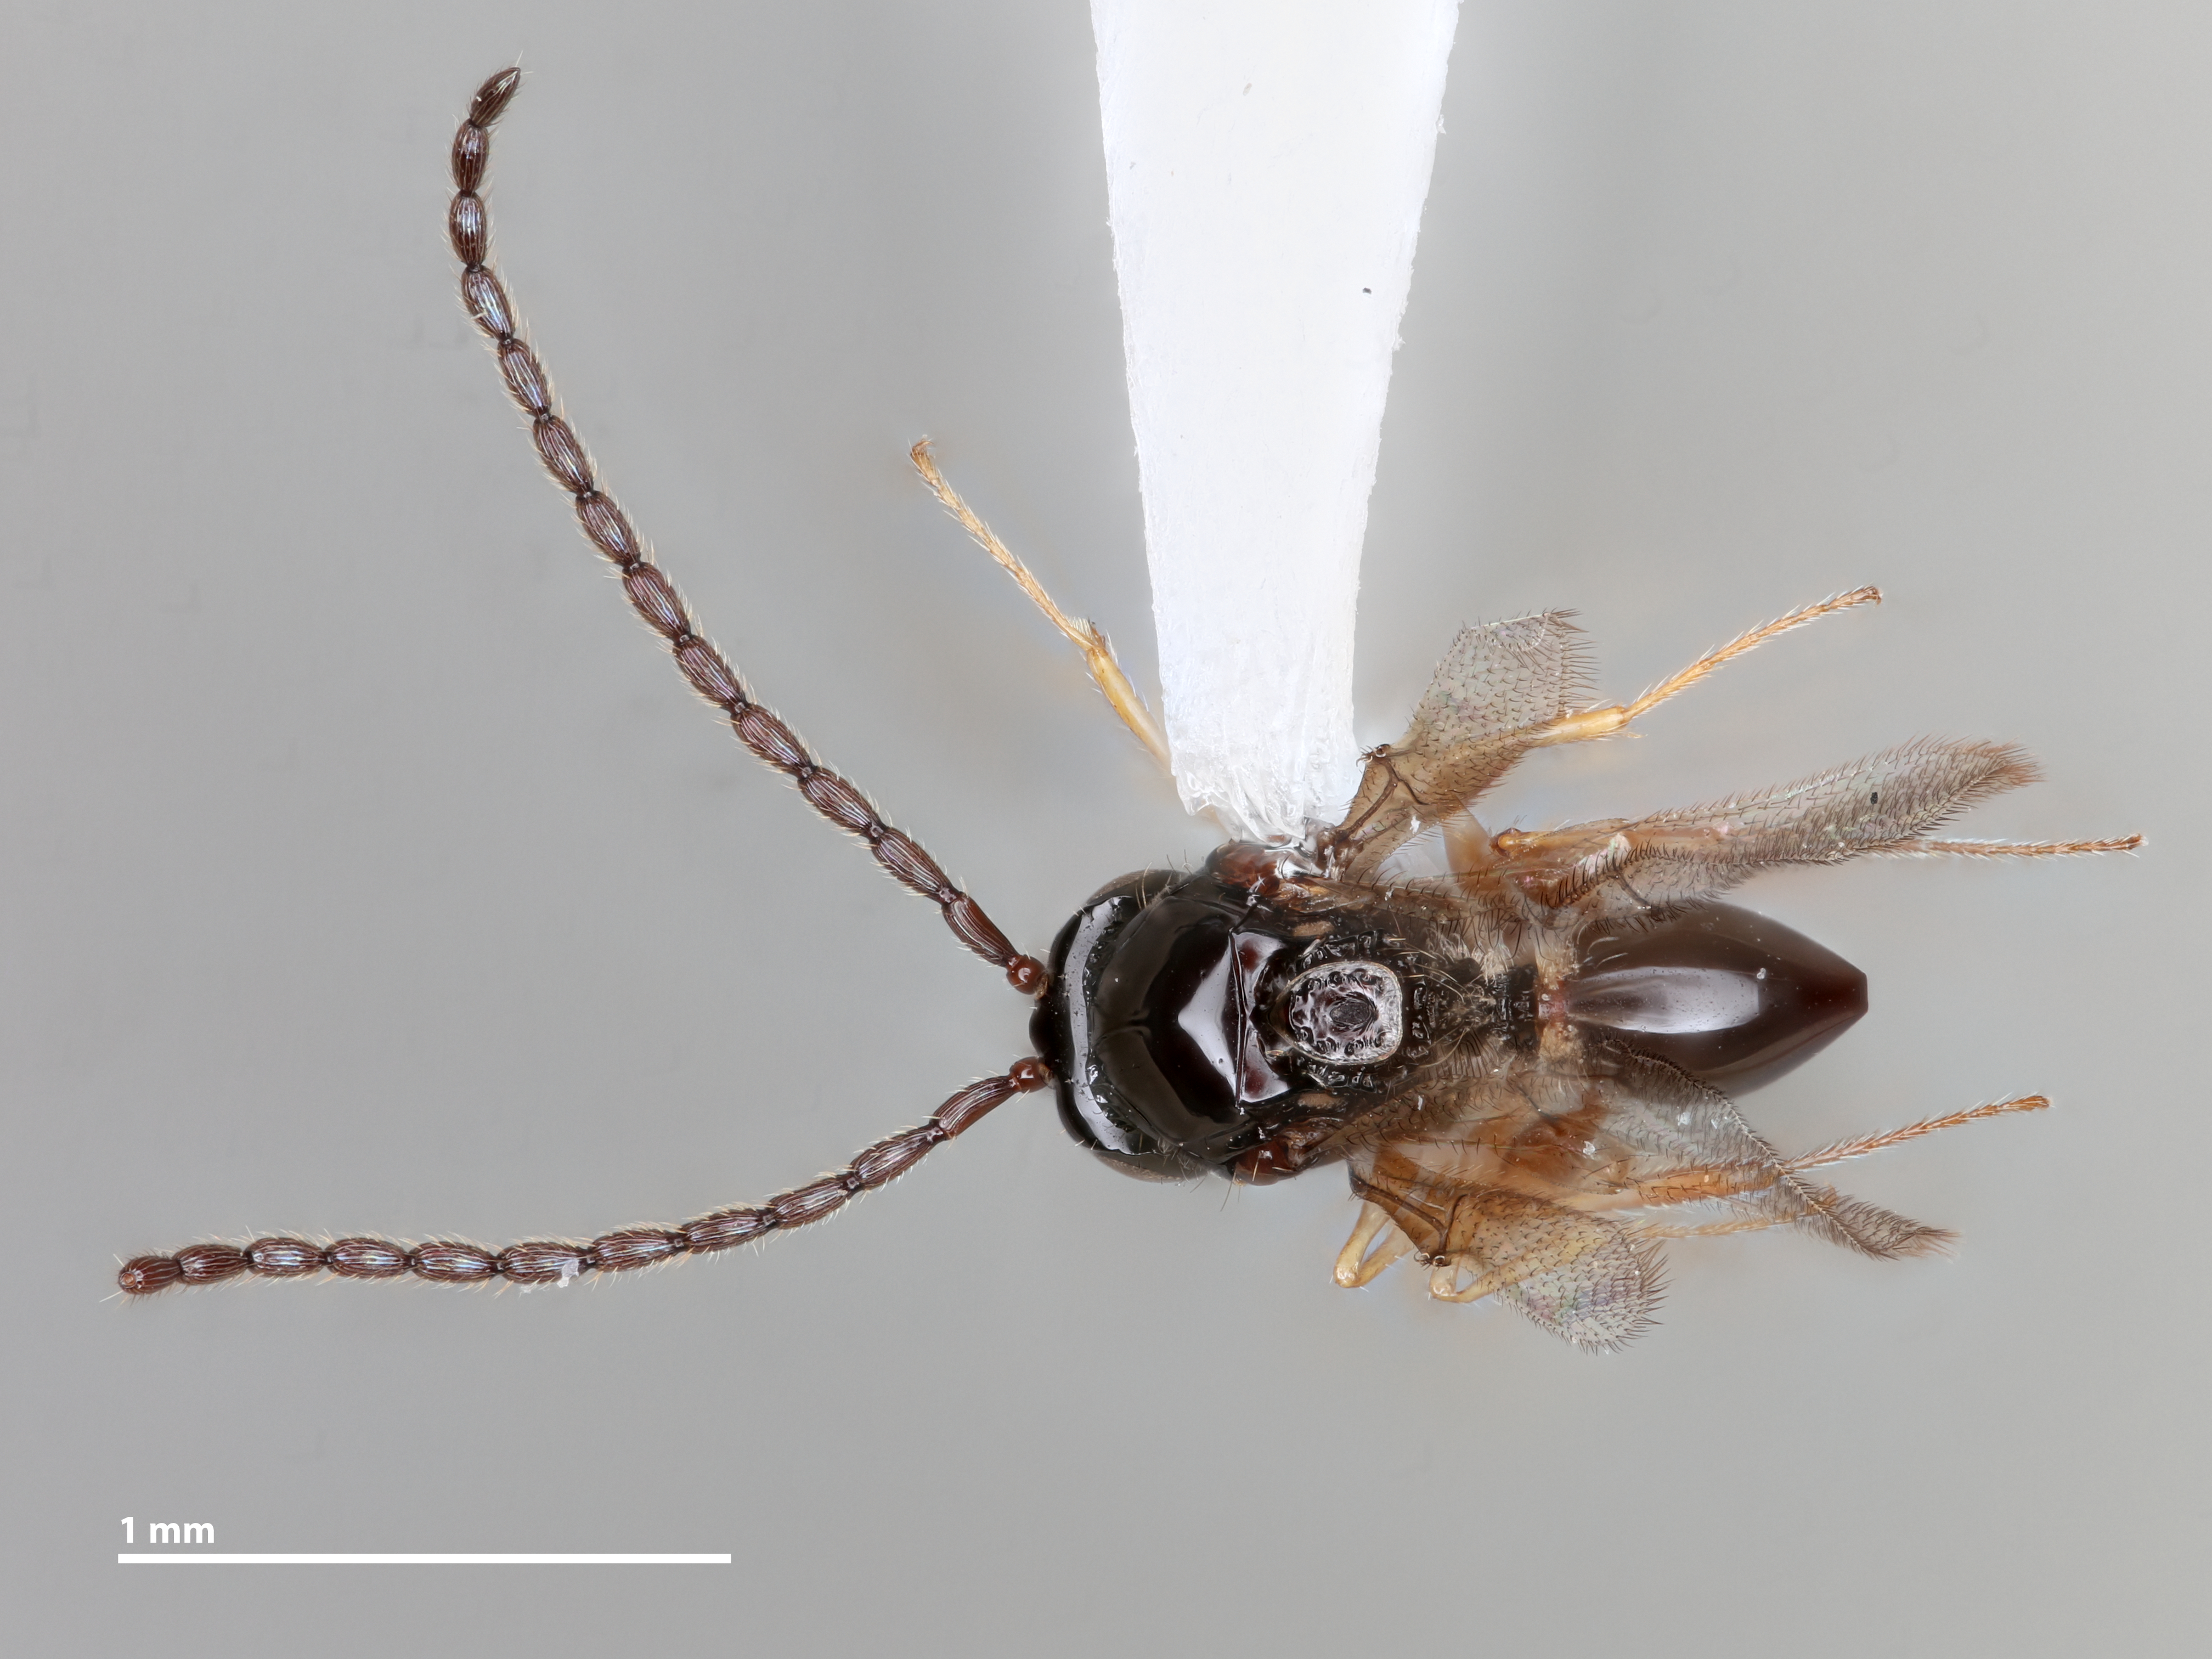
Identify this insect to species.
Zaeucoila infuscata
